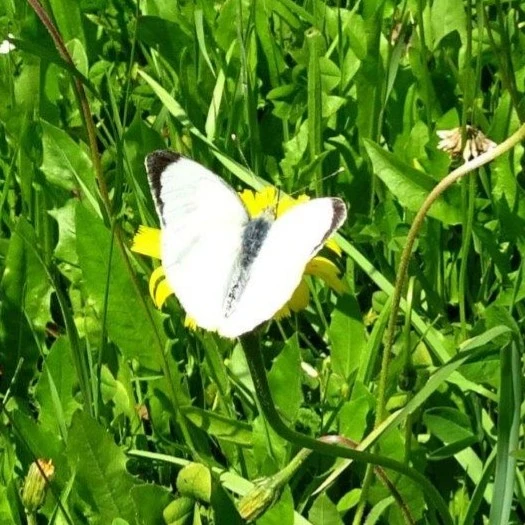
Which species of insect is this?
Pieris brassicae
